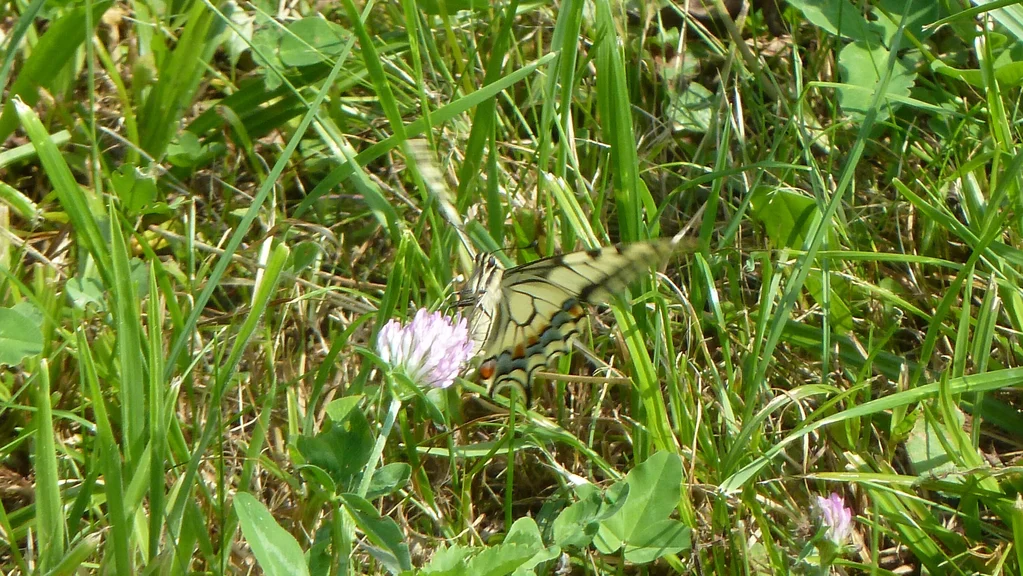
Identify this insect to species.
Papilio machaon
